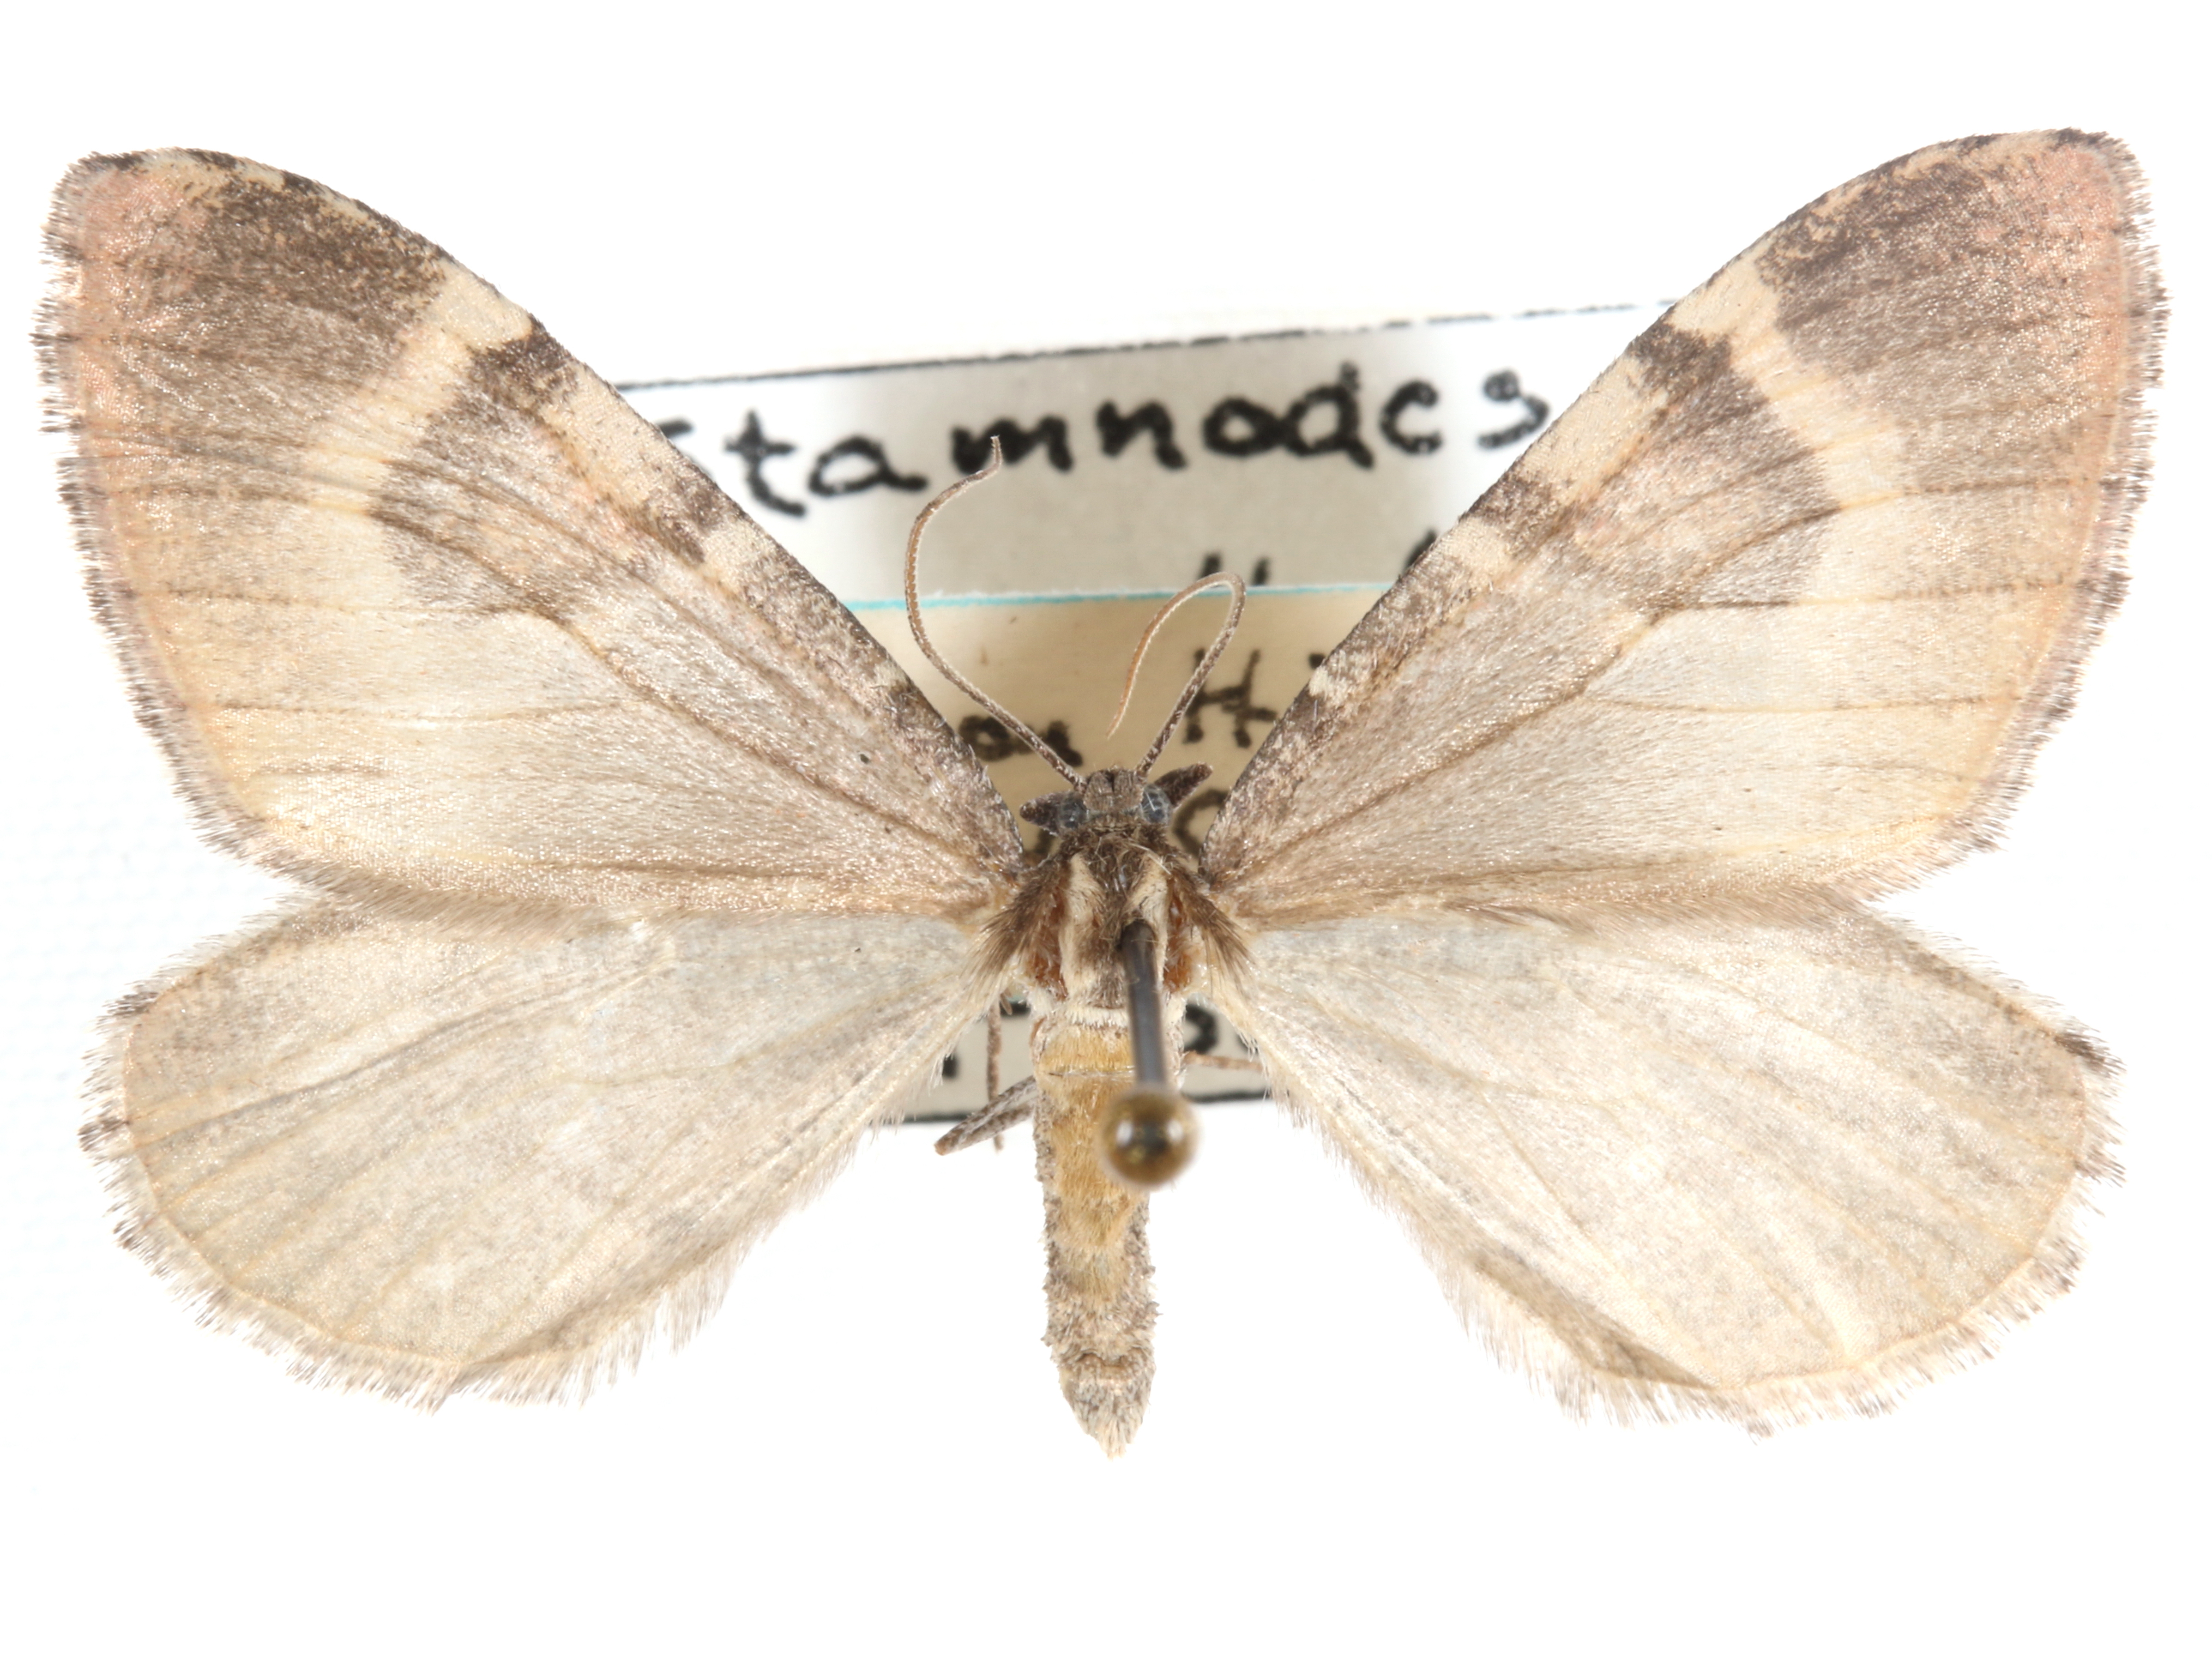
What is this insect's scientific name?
Stamnodes annellata
